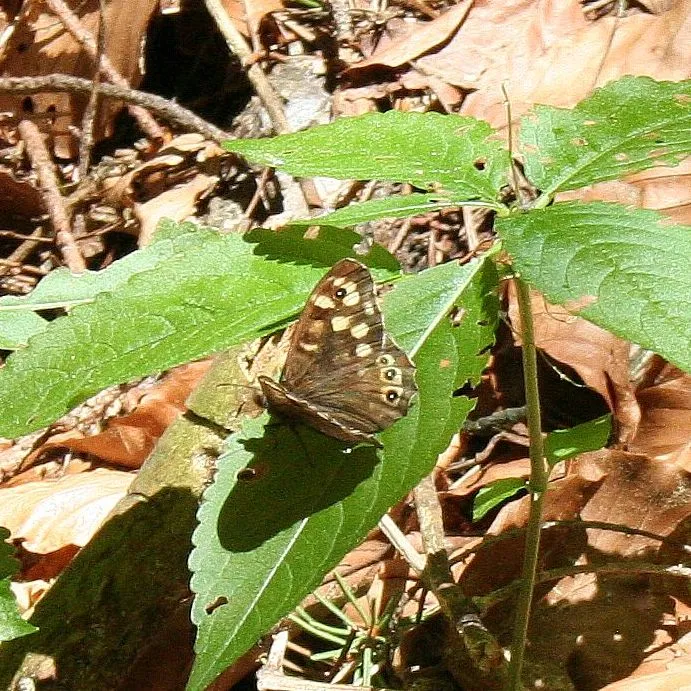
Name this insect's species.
Pararge aegeria
